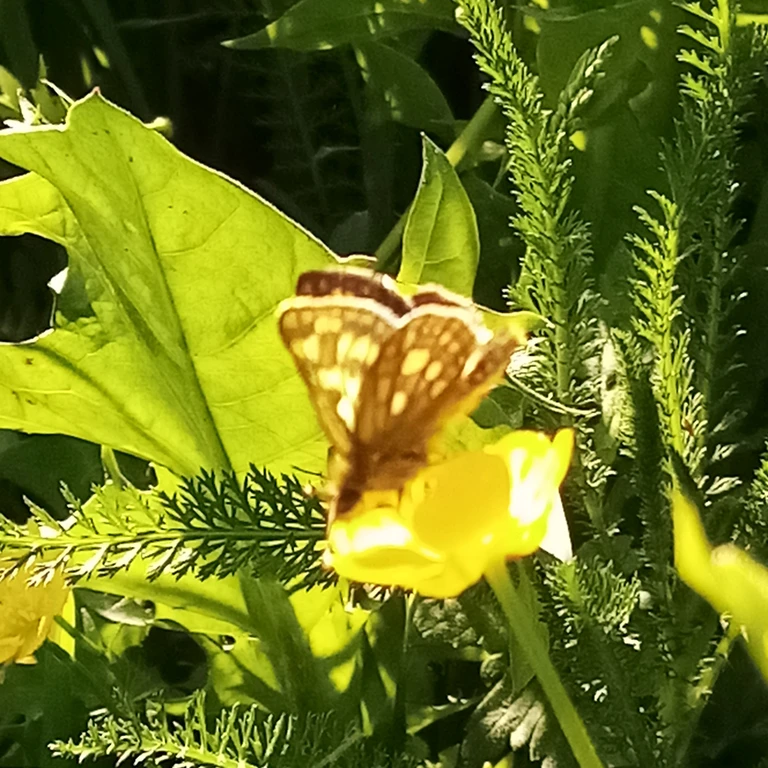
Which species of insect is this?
Carterocephalus palaemon
